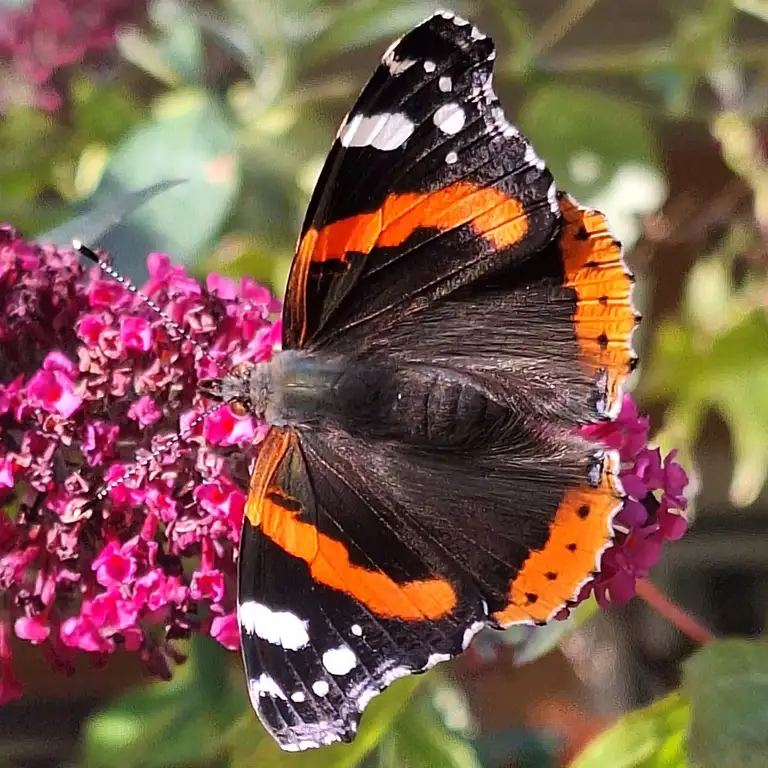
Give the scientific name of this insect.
Vanessa atalanta
